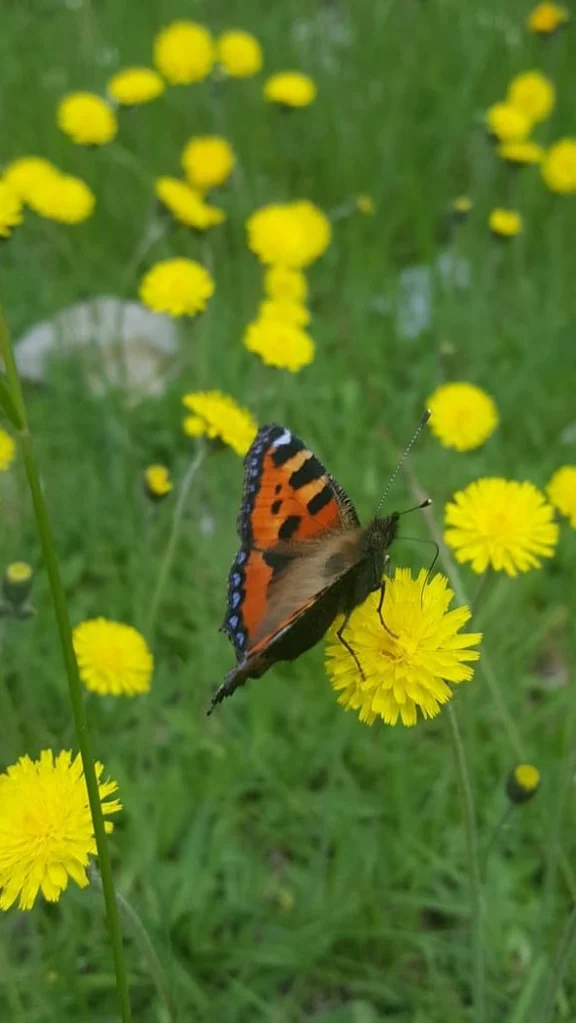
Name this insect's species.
Aglais urticae
